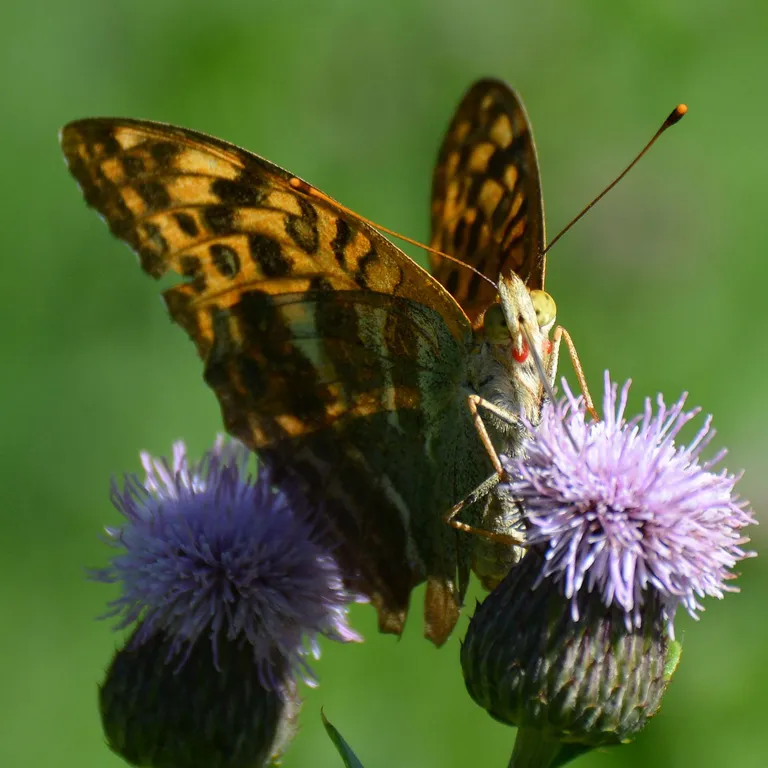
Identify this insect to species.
Argynnis paphia
